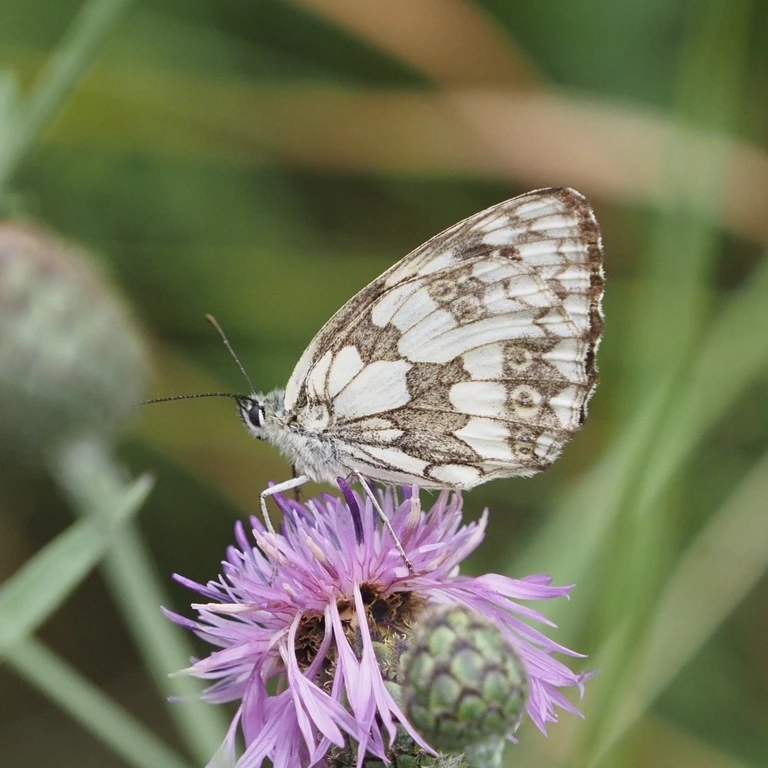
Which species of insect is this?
Melanargia galathea
